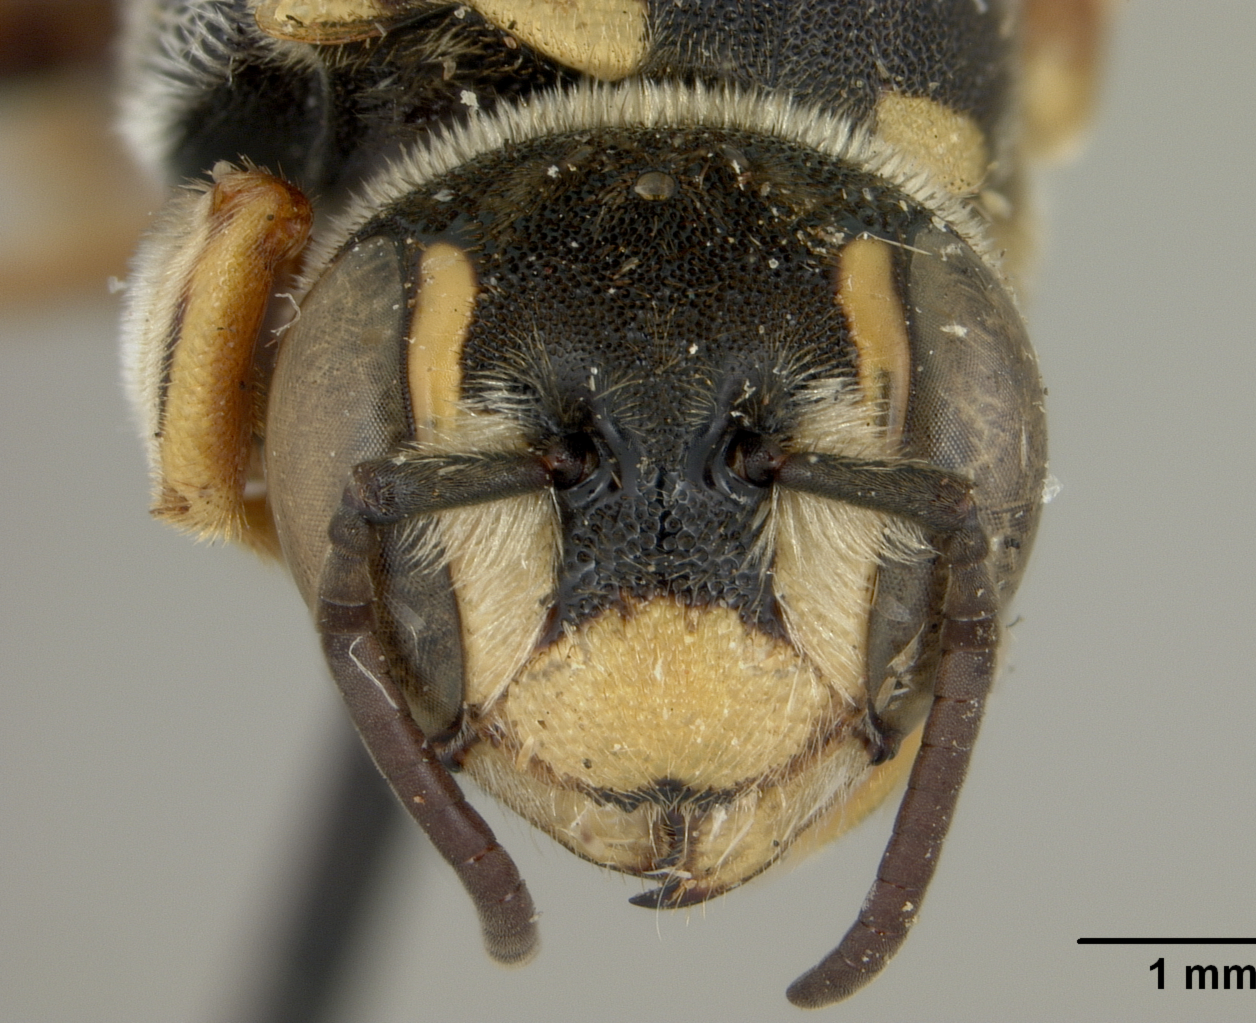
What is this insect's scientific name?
Dianthidium arizonicum
